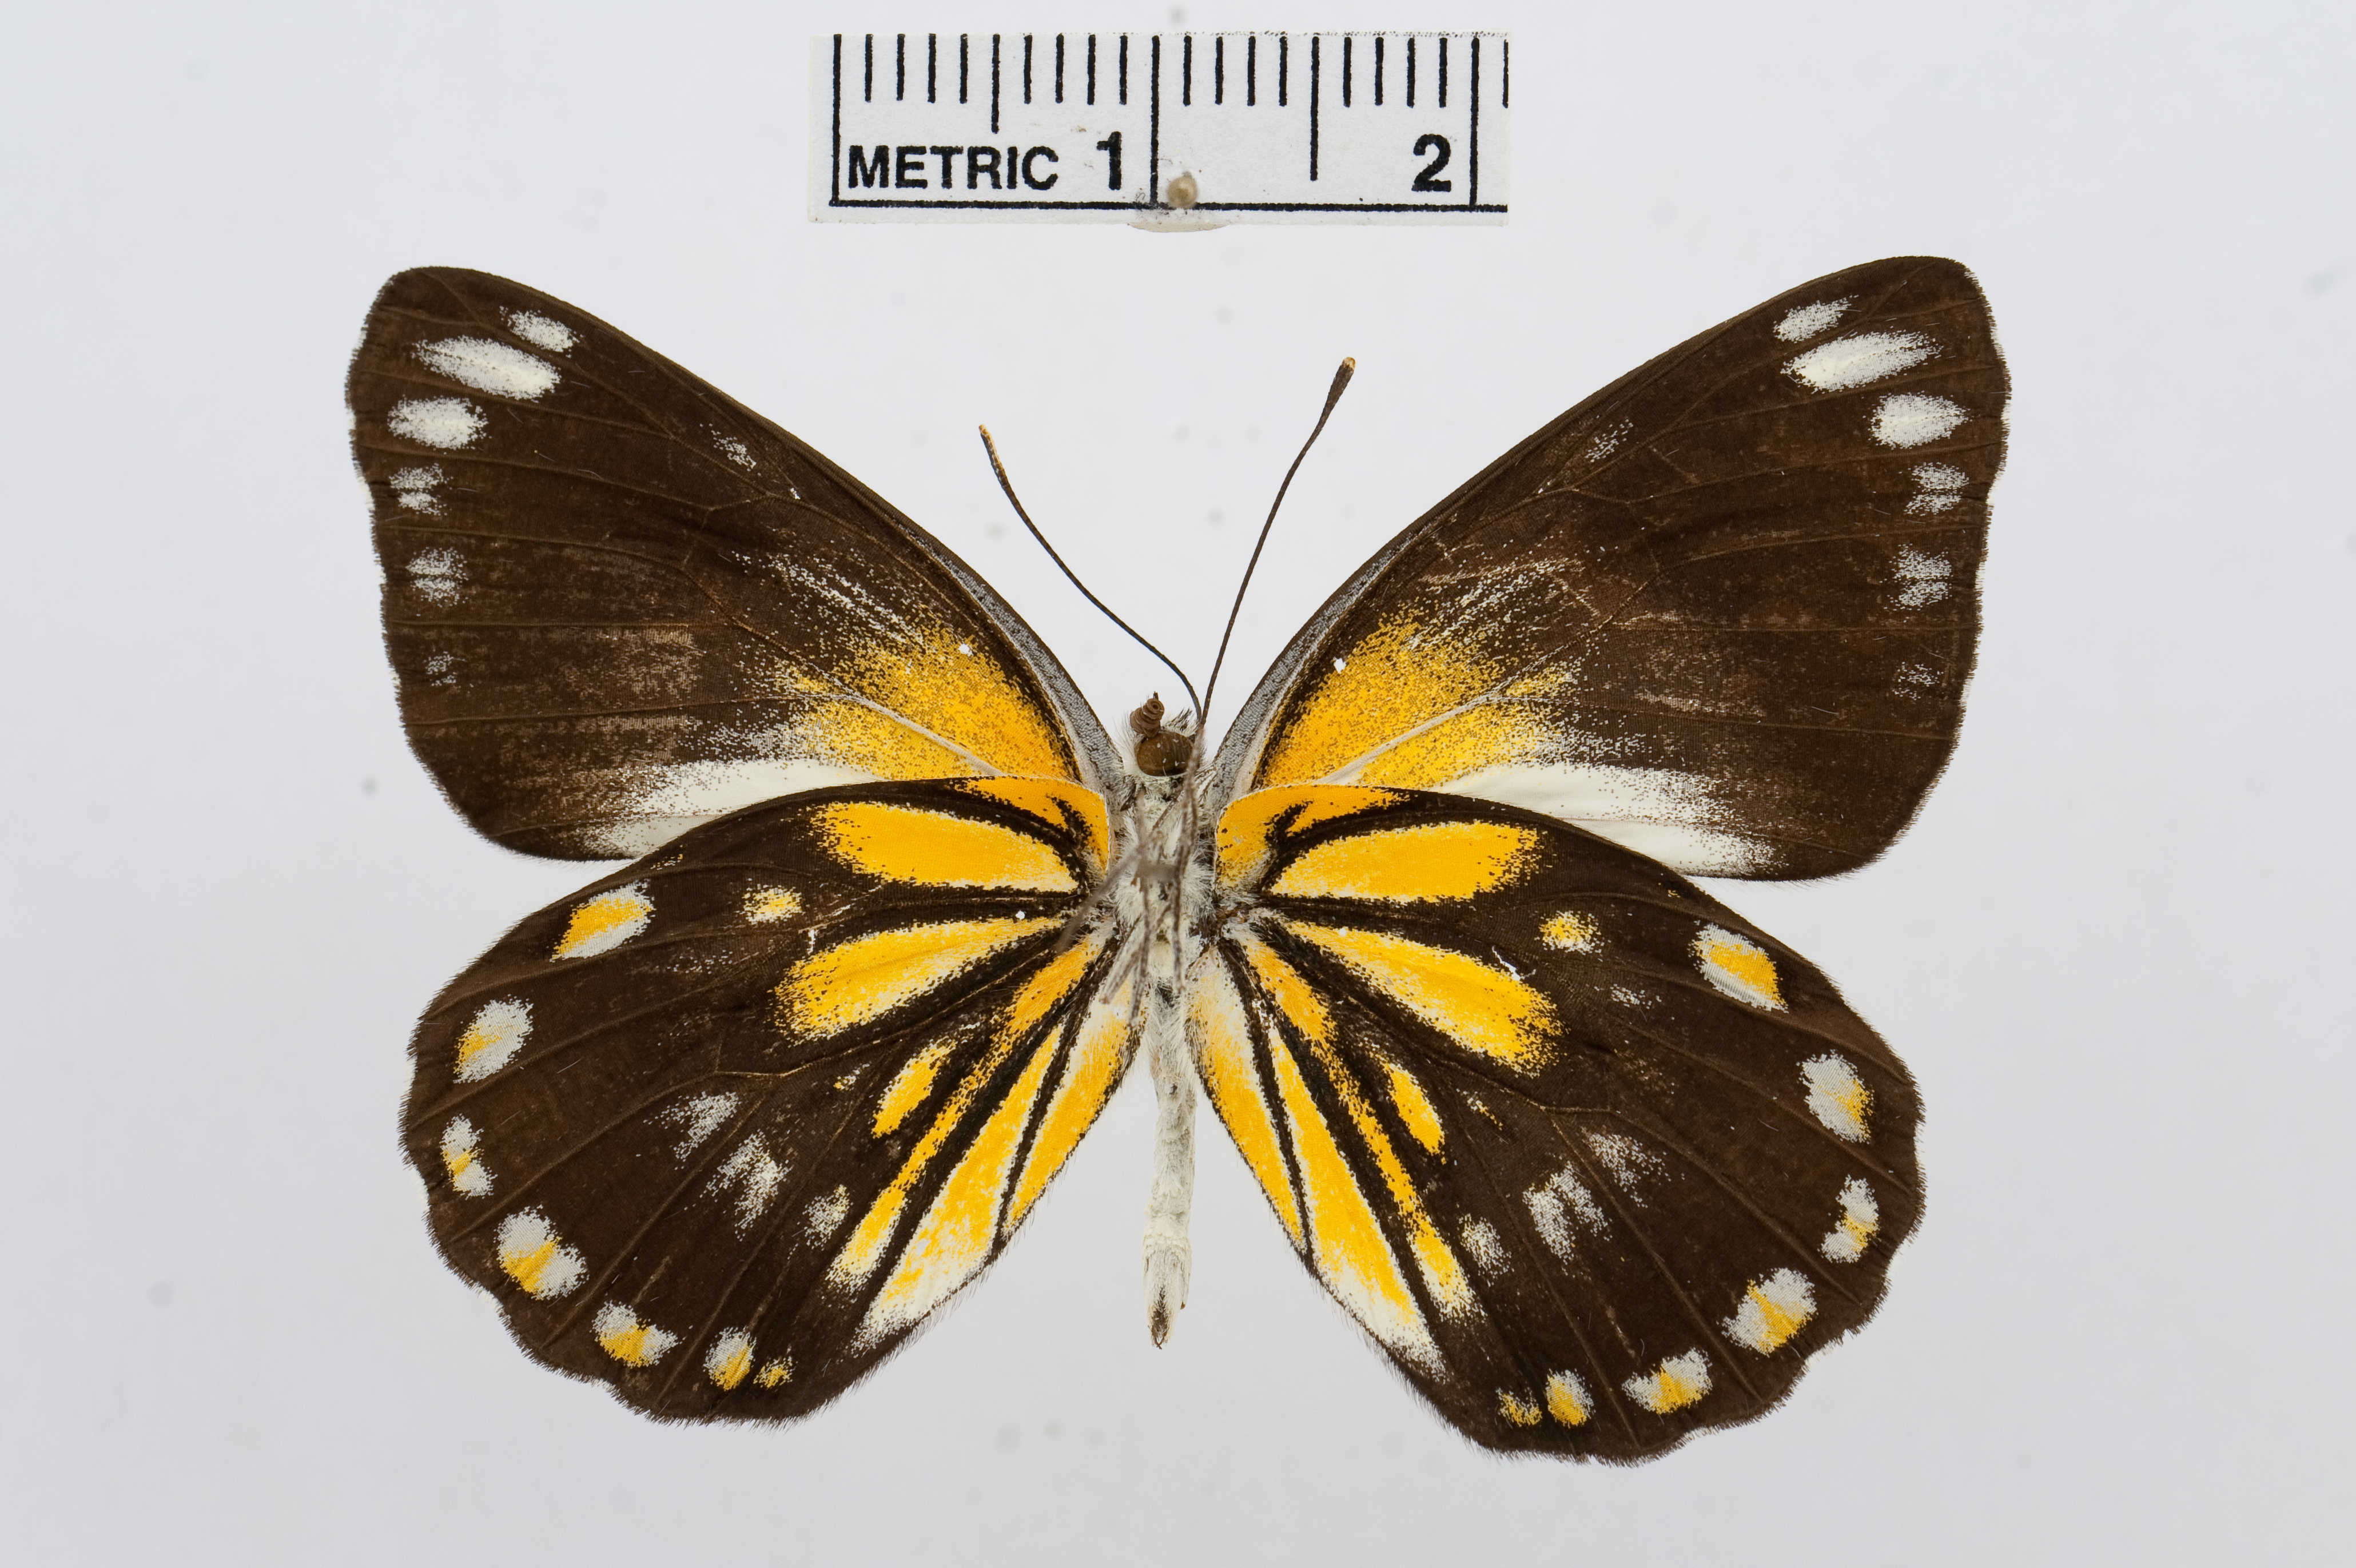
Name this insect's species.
Belenois java
